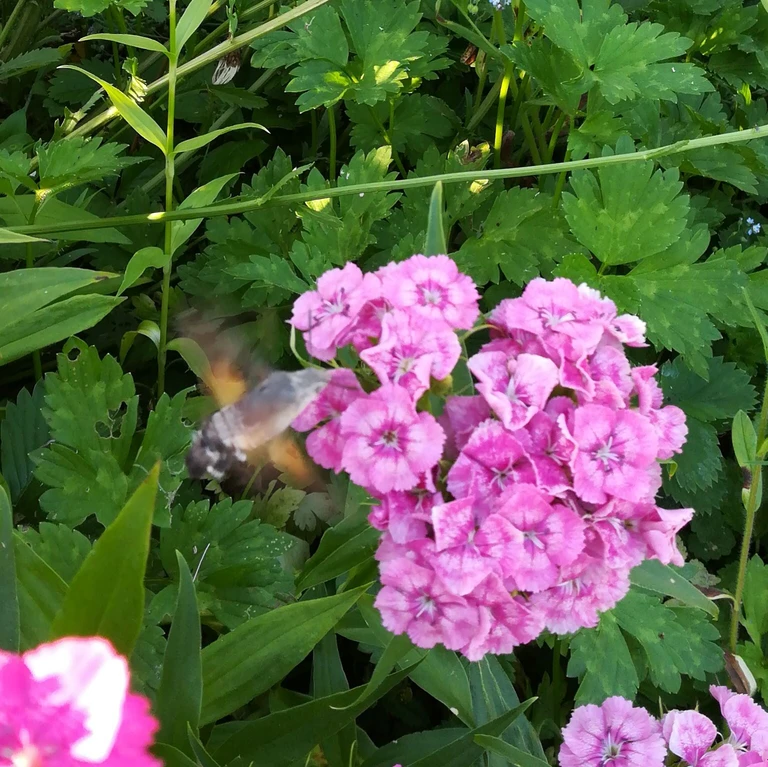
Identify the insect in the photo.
Macroglossum stellatarum
